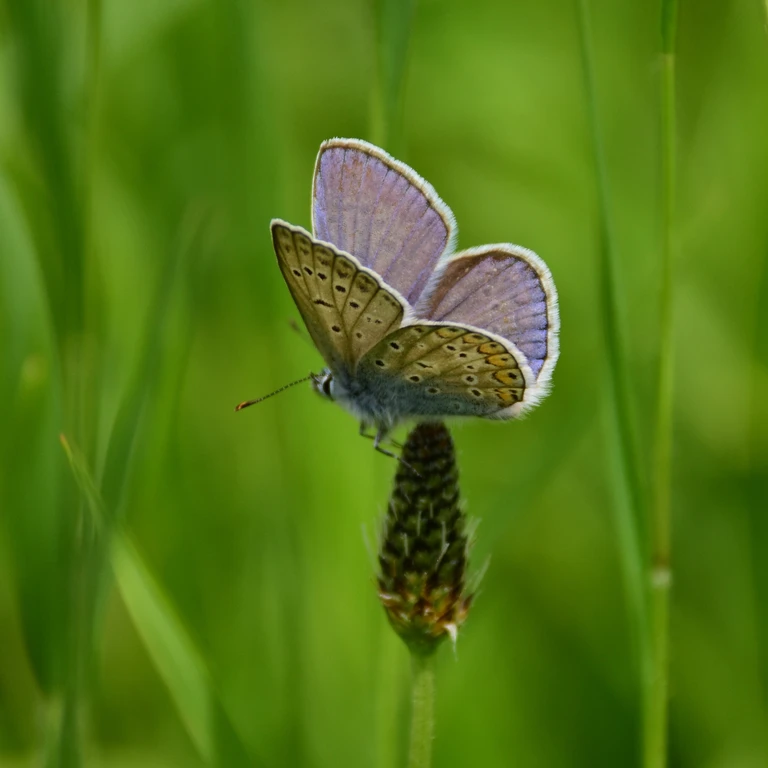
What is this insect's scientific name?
Polyommatus icarus
